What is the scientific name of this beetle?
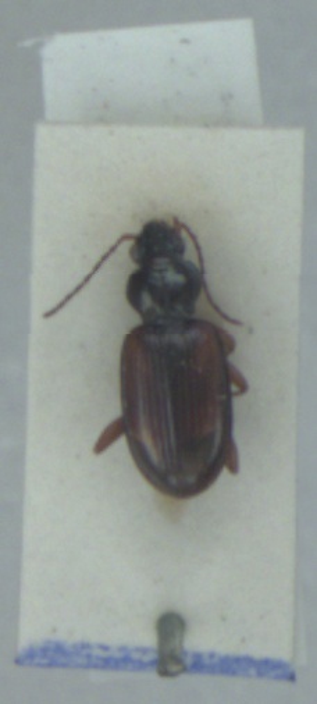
Bembidion tetracolum
